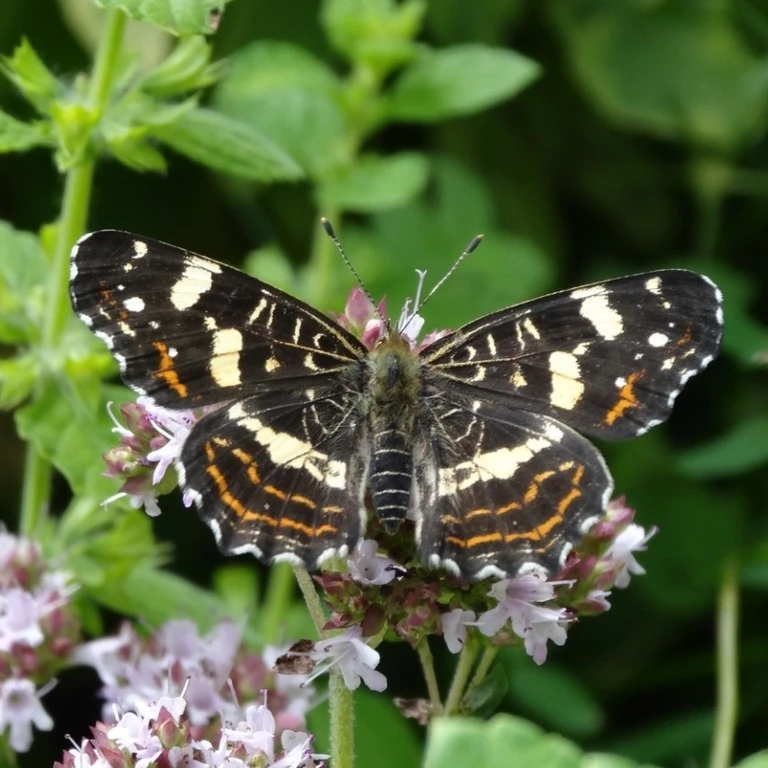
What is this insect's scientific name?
Araschnia levana
